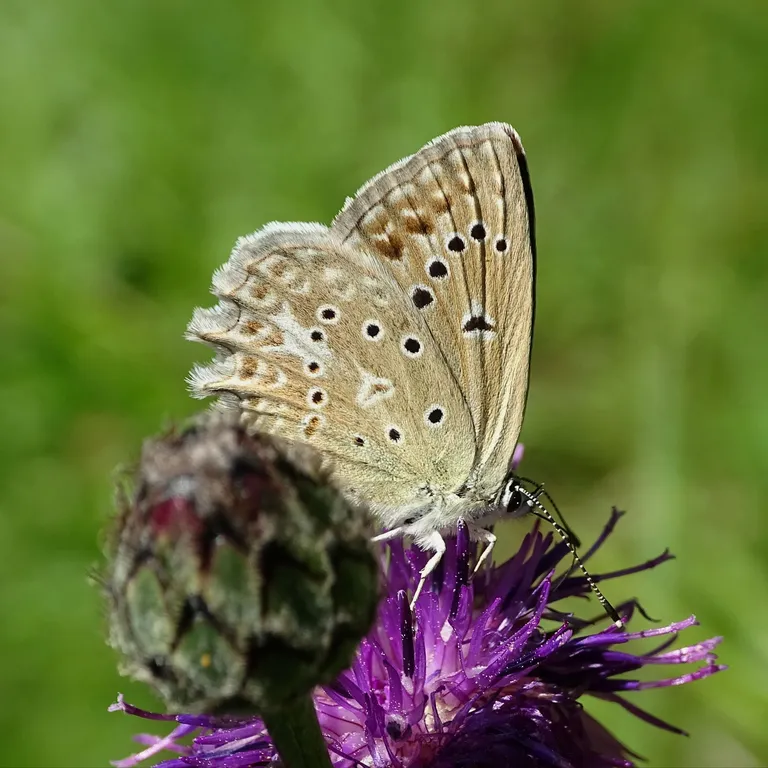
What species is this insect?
Polyommatus daphnis
